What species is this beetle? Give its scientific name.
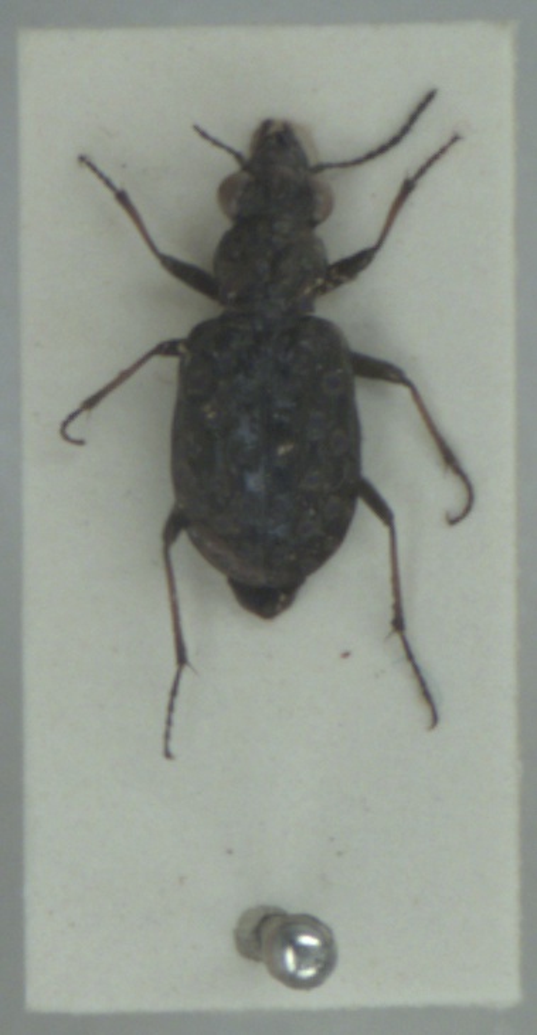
Elaphrus cupreus
